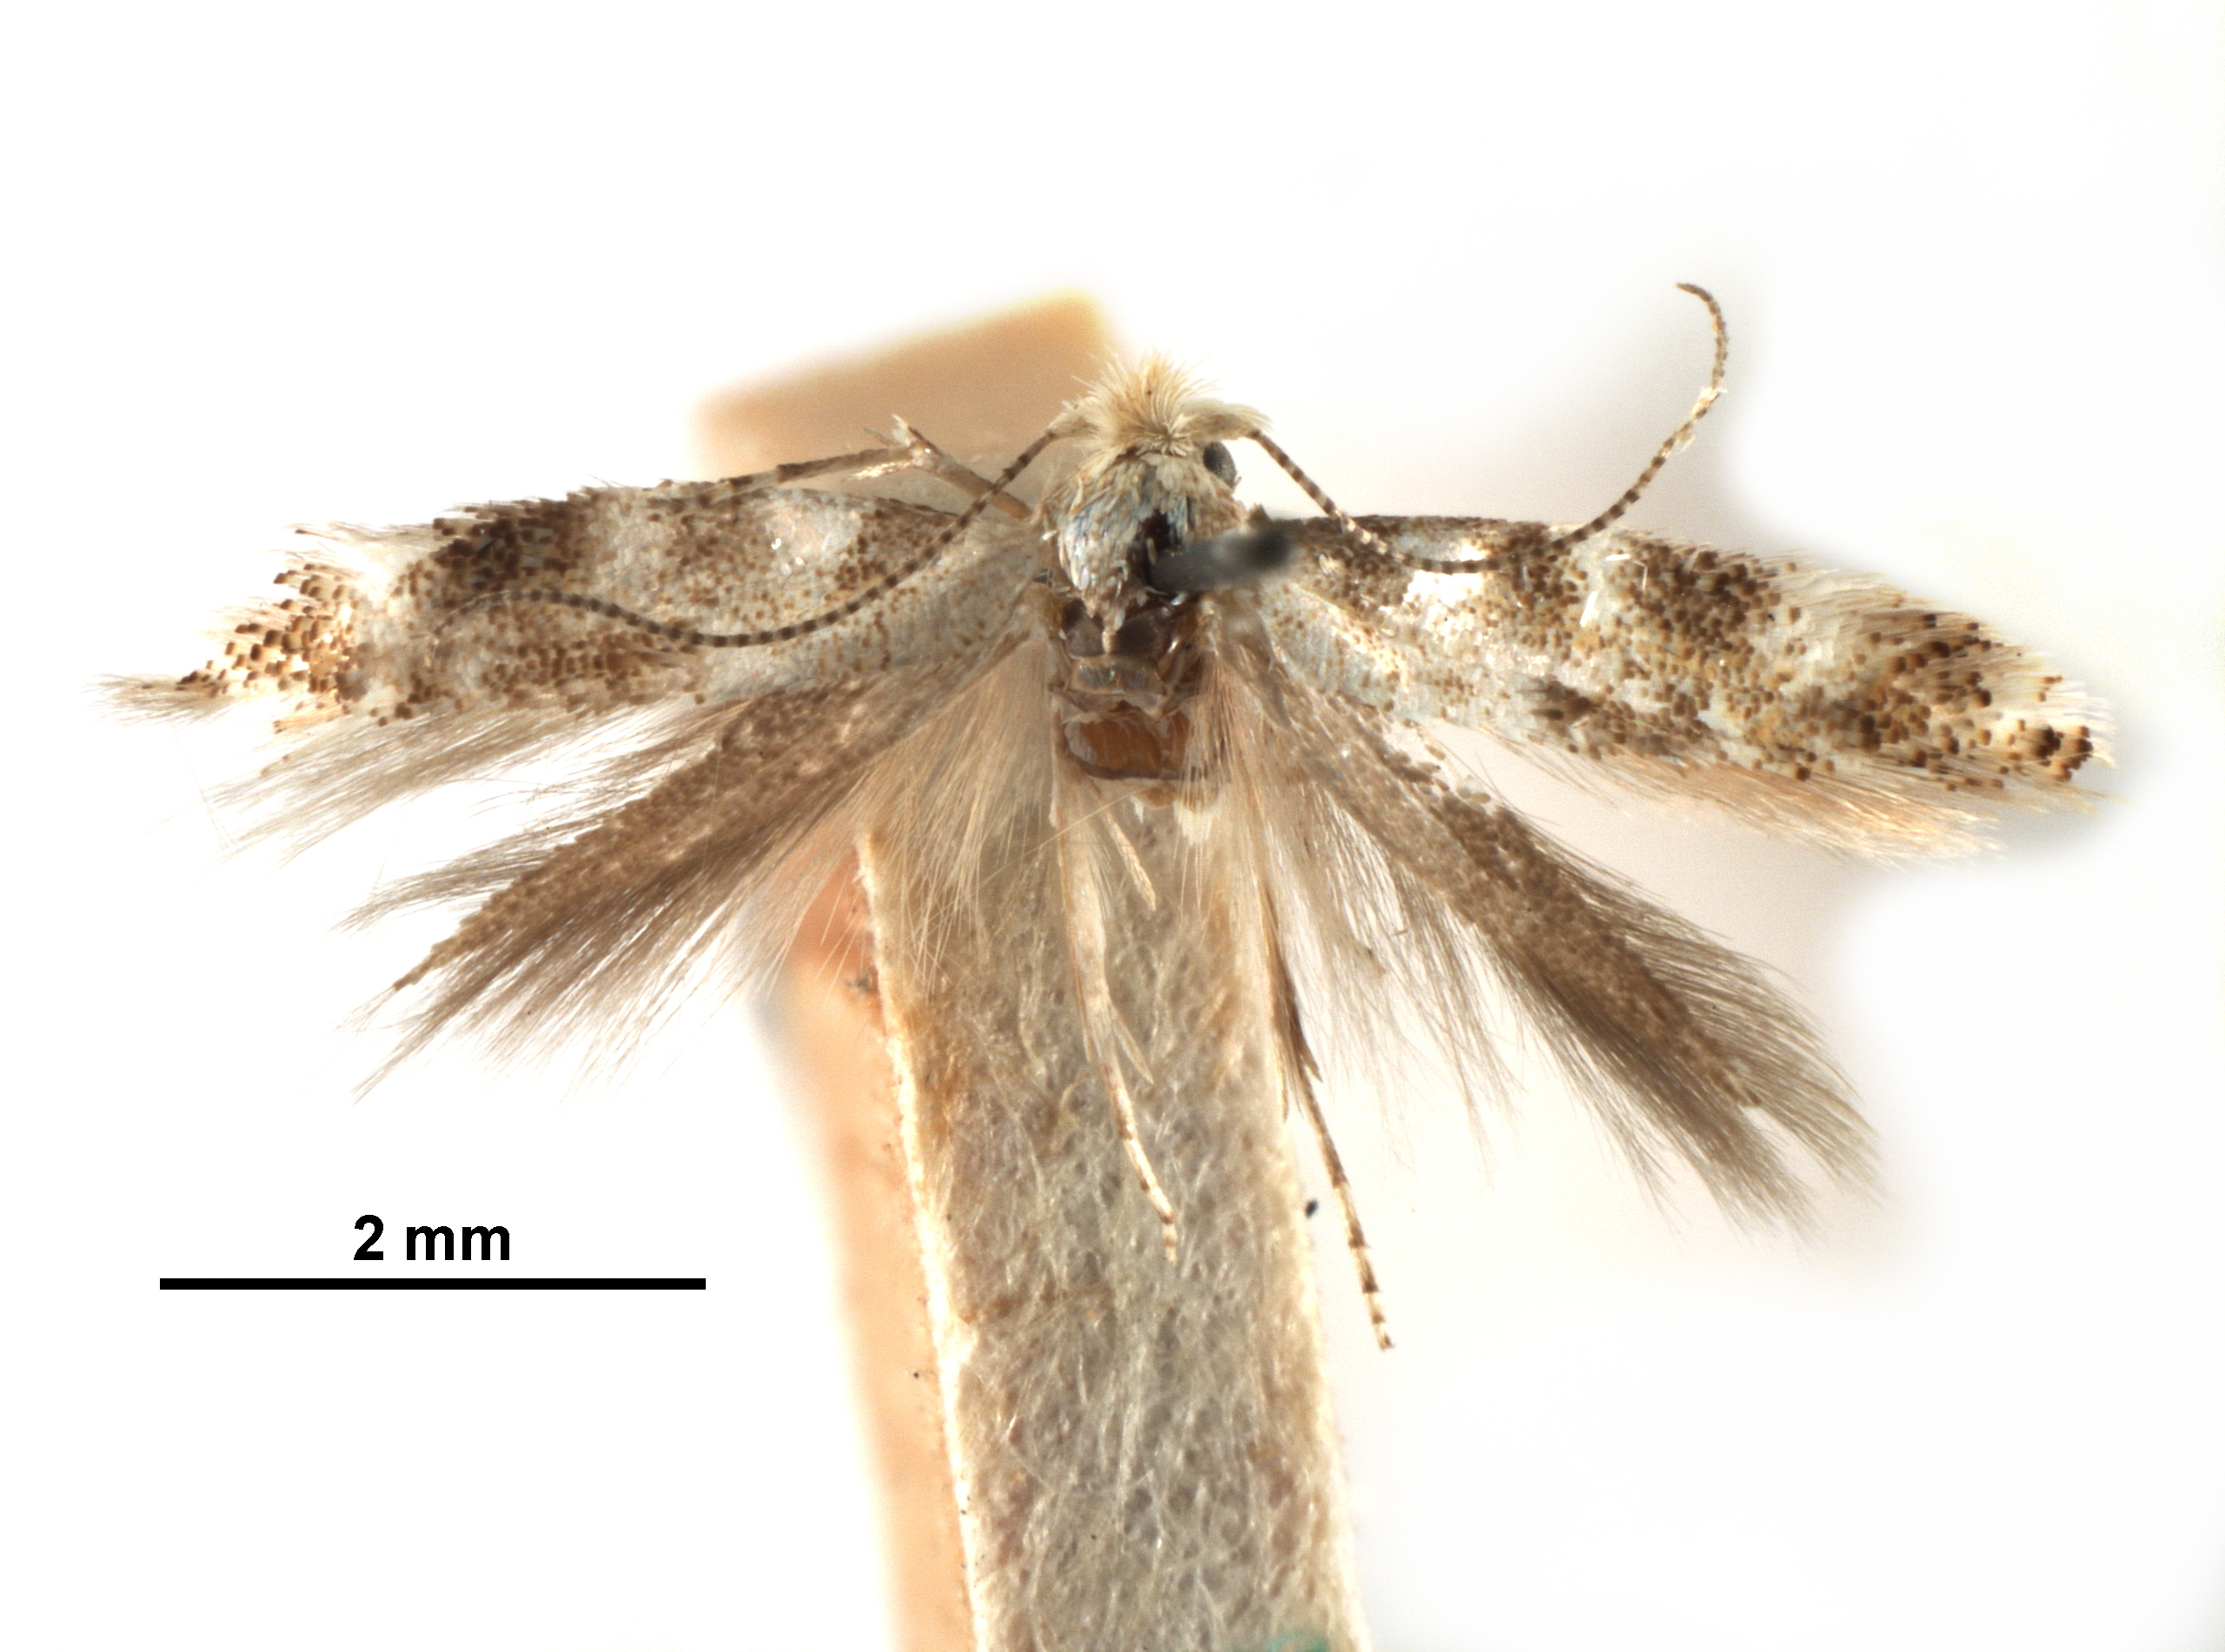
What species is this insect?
Bucculatrix quadrigemina
